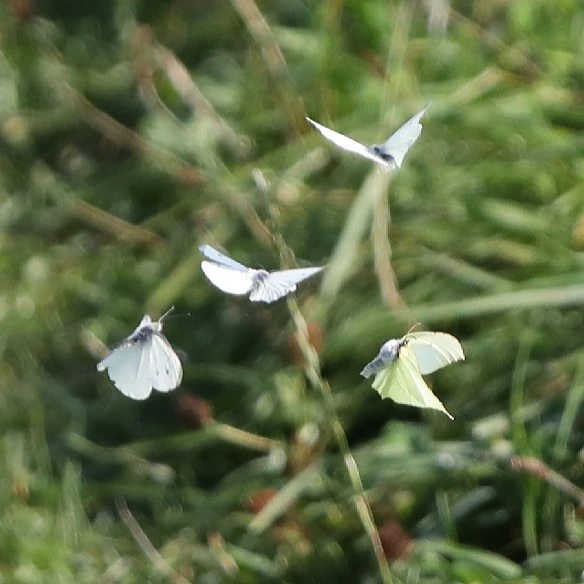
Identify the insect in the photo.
Pieris rapae
